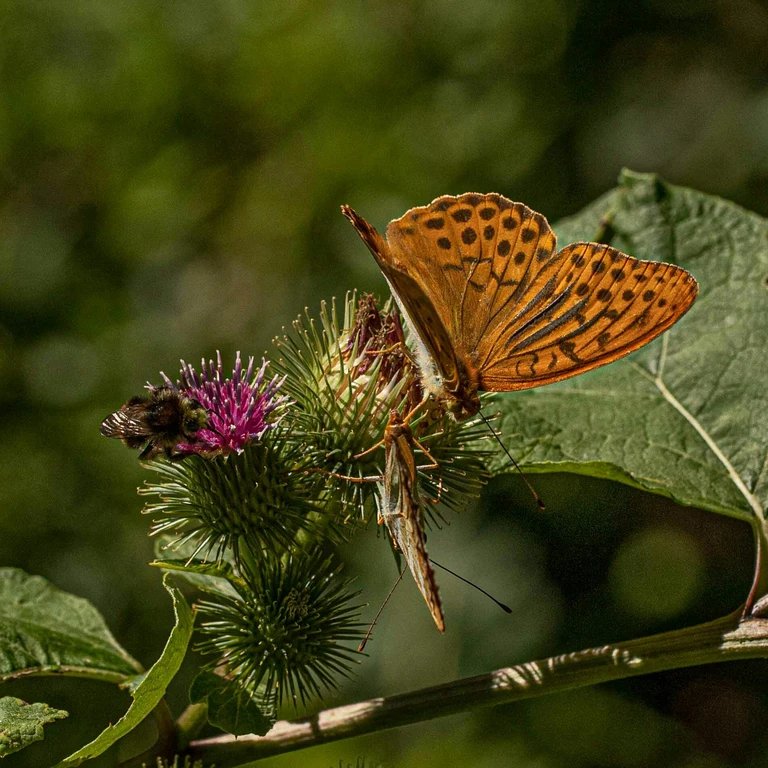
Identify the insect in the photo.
Argynnis paphia
